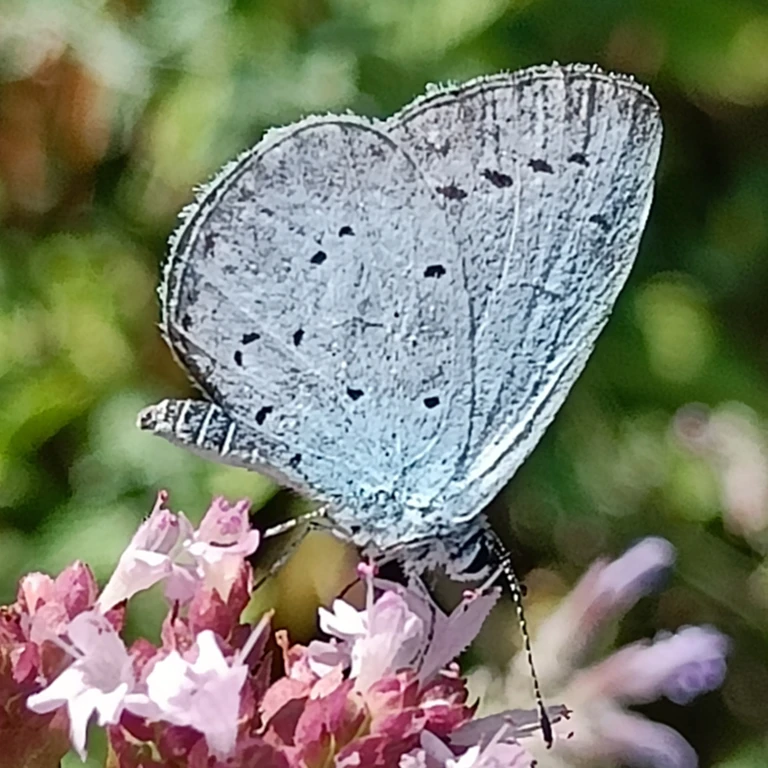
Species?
Celastrina argiolus
